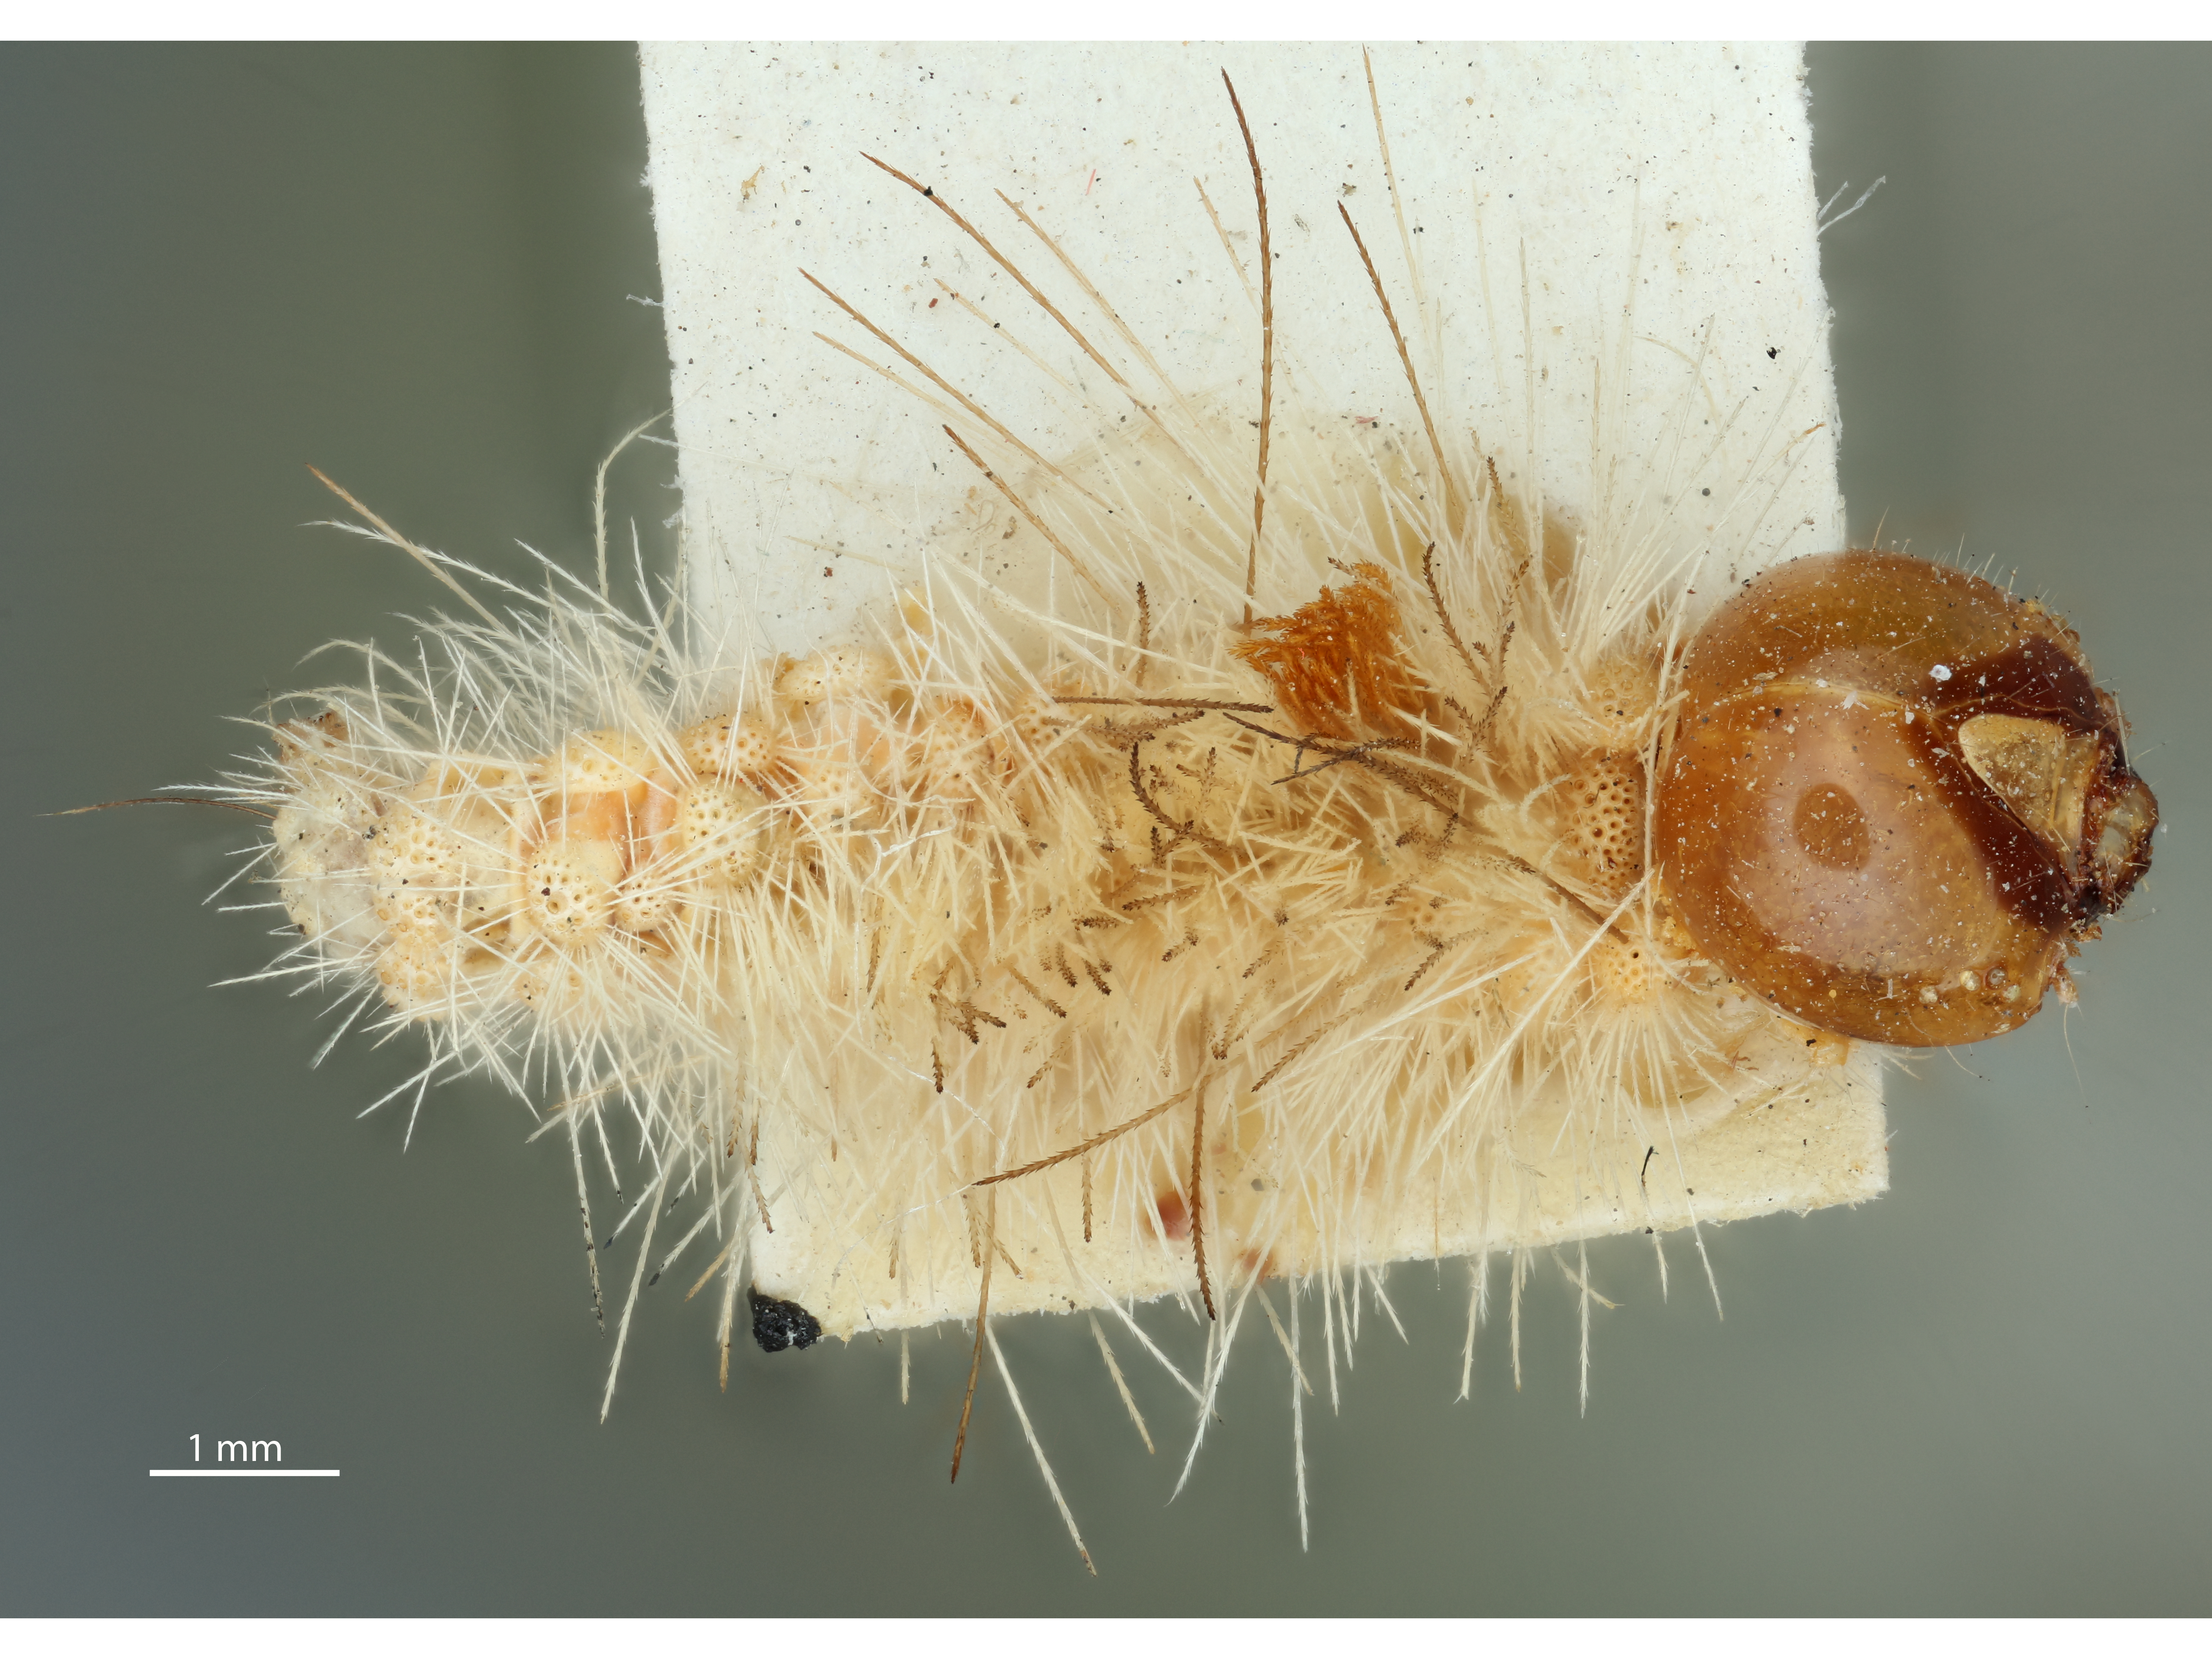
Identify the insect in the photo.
Meteorus floridanus
